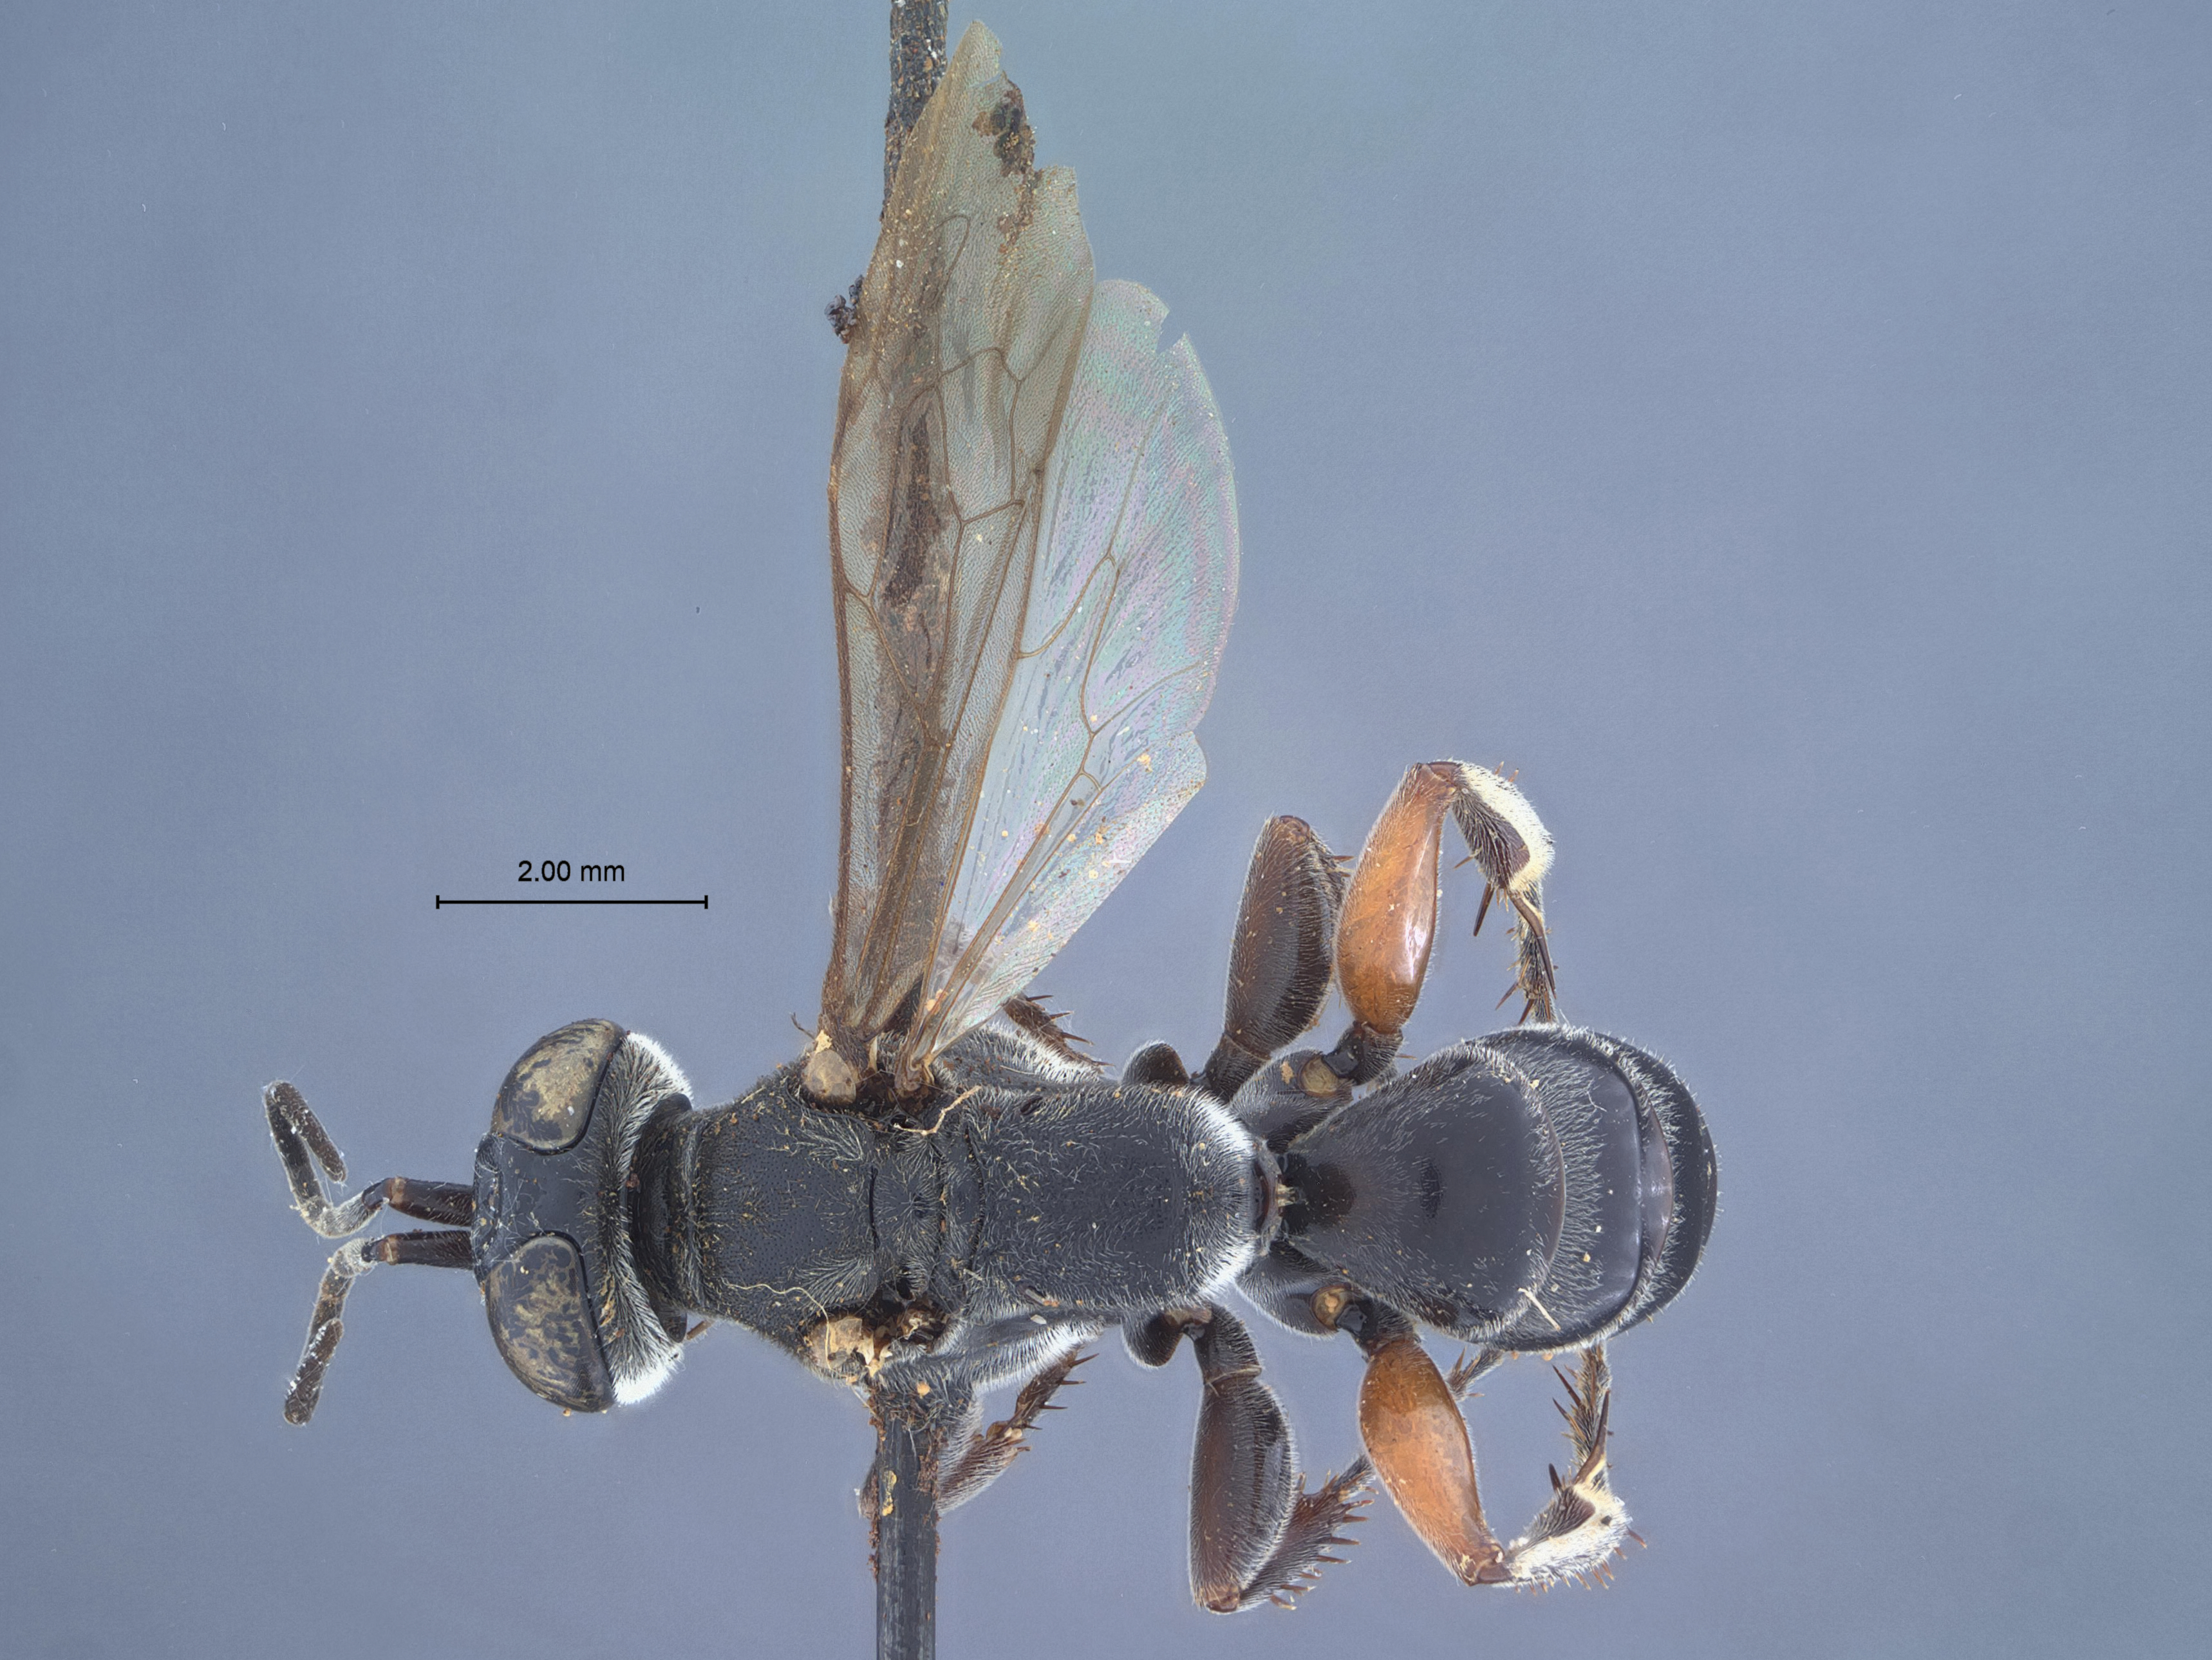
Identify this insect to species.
Larra vechti
